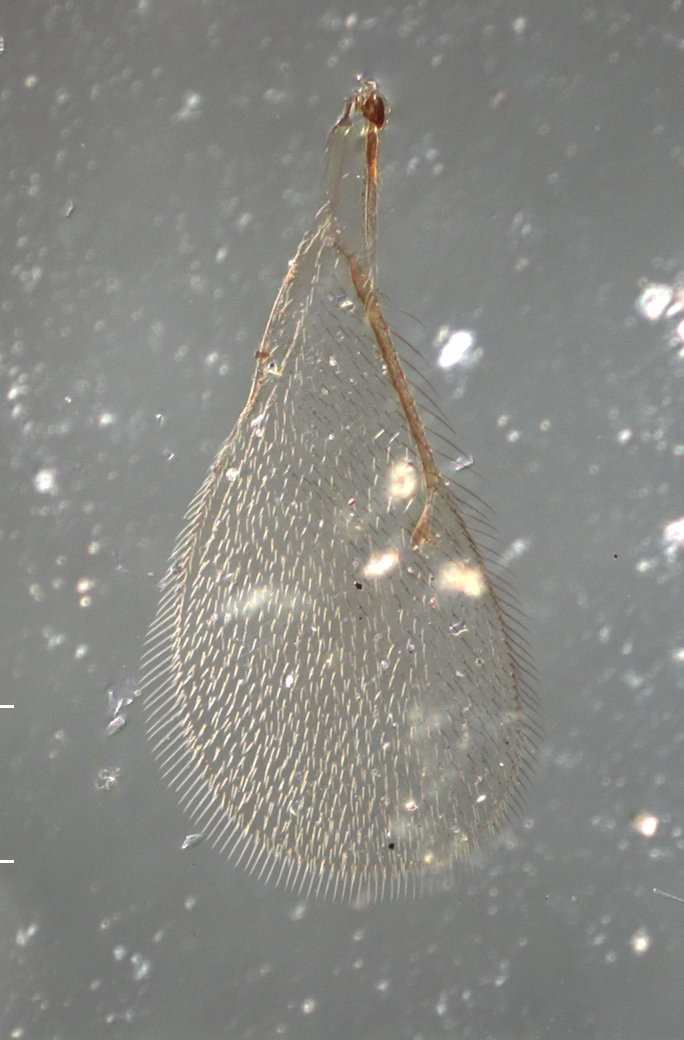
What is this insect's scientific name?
Chrysonotomyia graminicola
